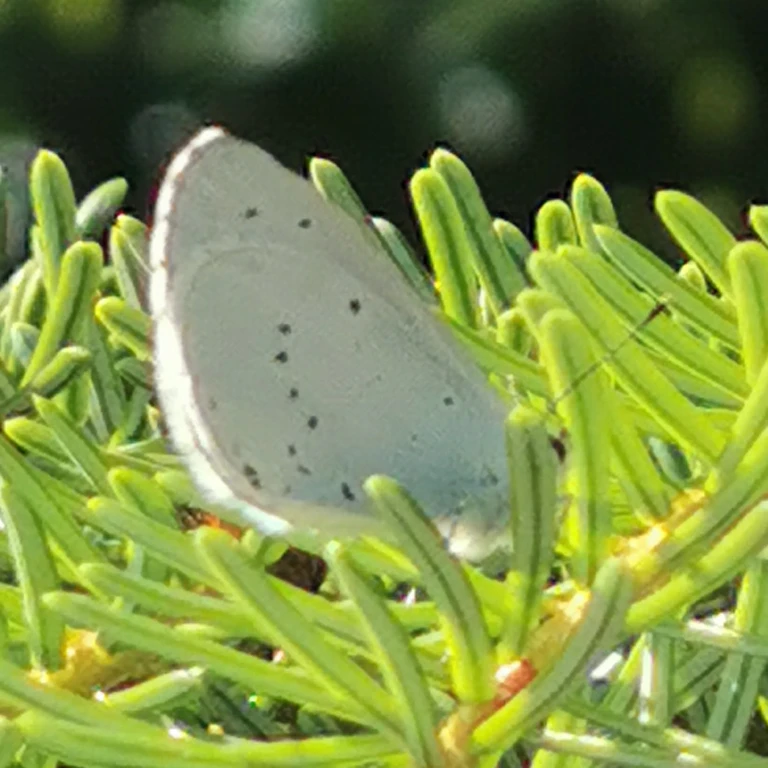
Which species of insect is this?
Celastrina argiolus
